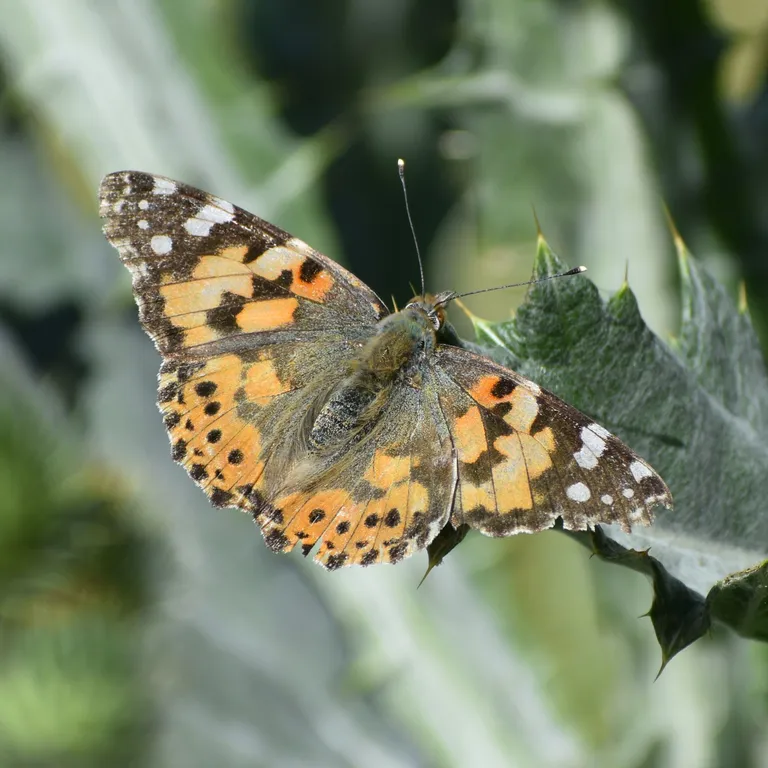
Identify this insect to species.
Vanessa cardui
